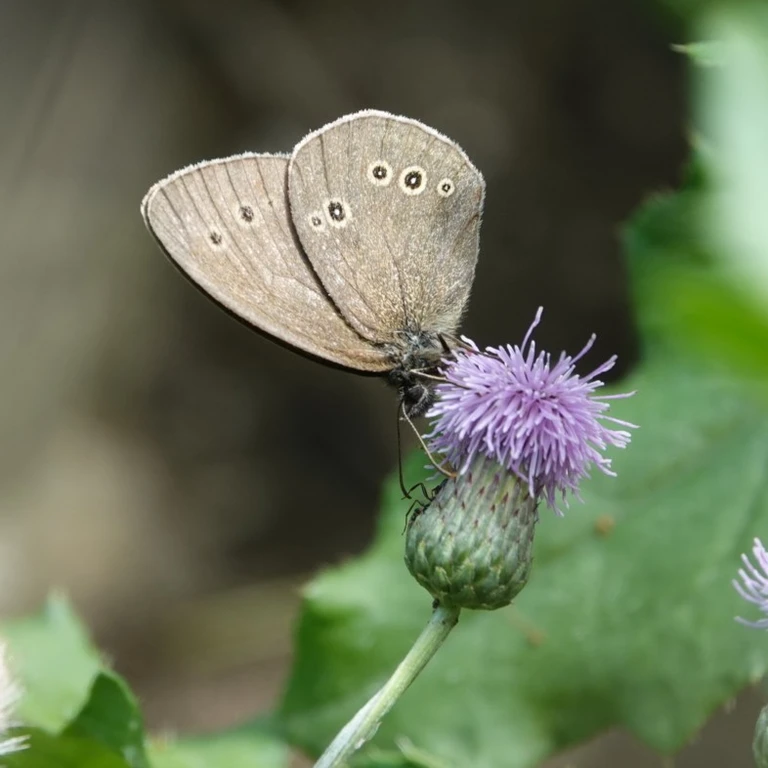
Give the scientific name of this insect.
Aphantopus hyperantus
